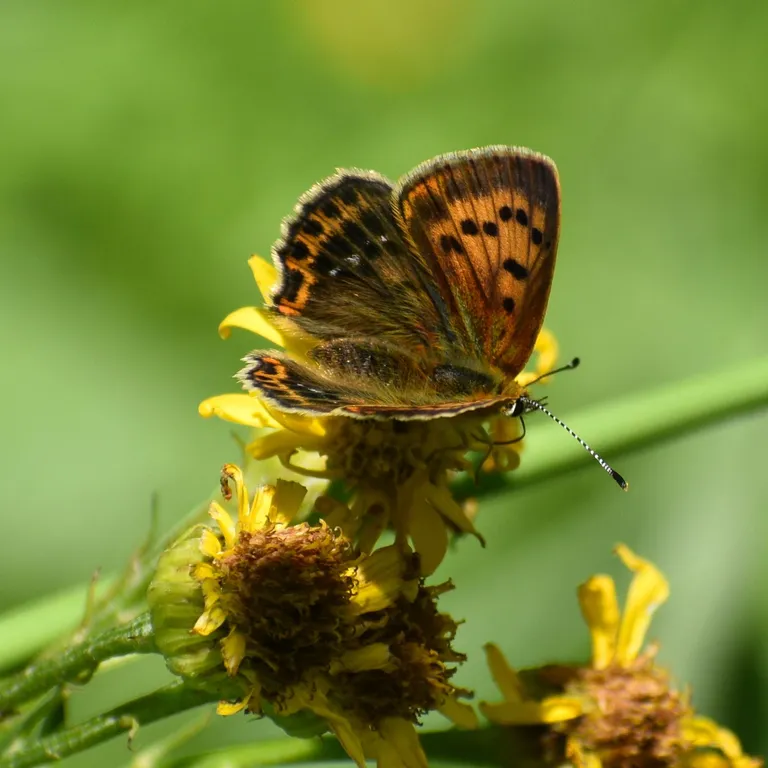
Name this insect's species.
Lycaena virgaureae
